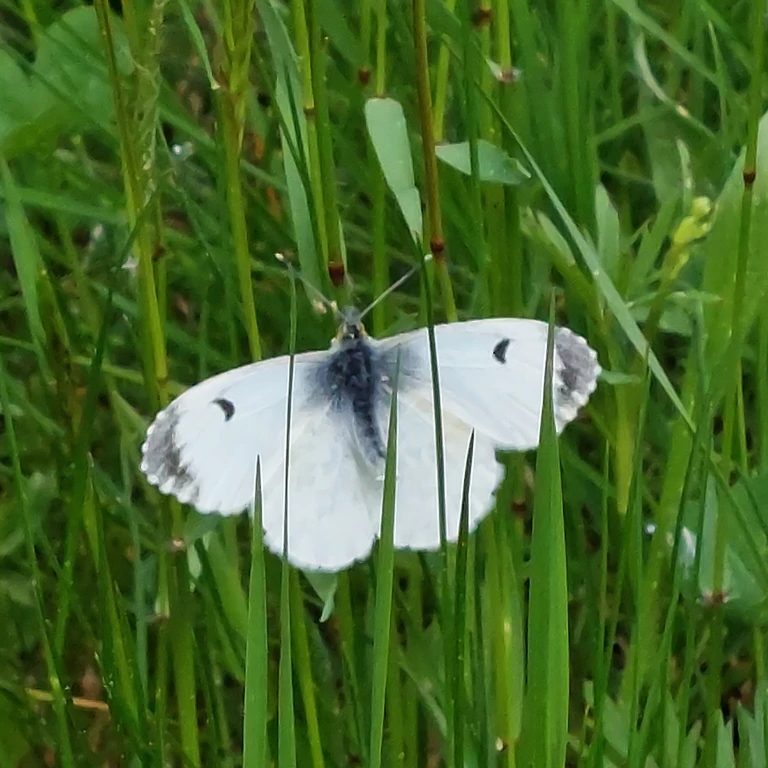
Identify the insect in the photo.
Anthocharis cardamines
